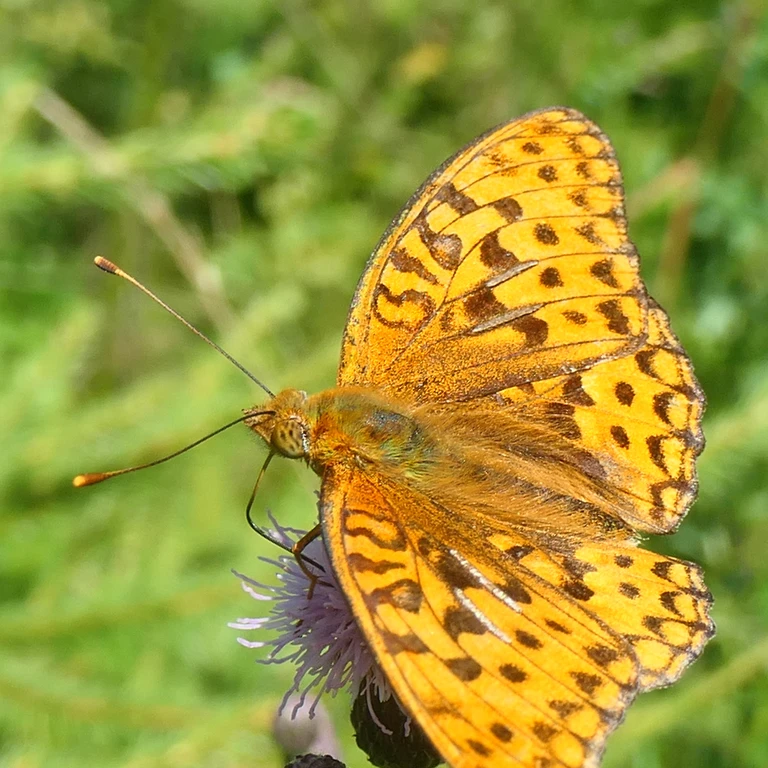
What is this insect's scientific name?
Fabriciana adippe
